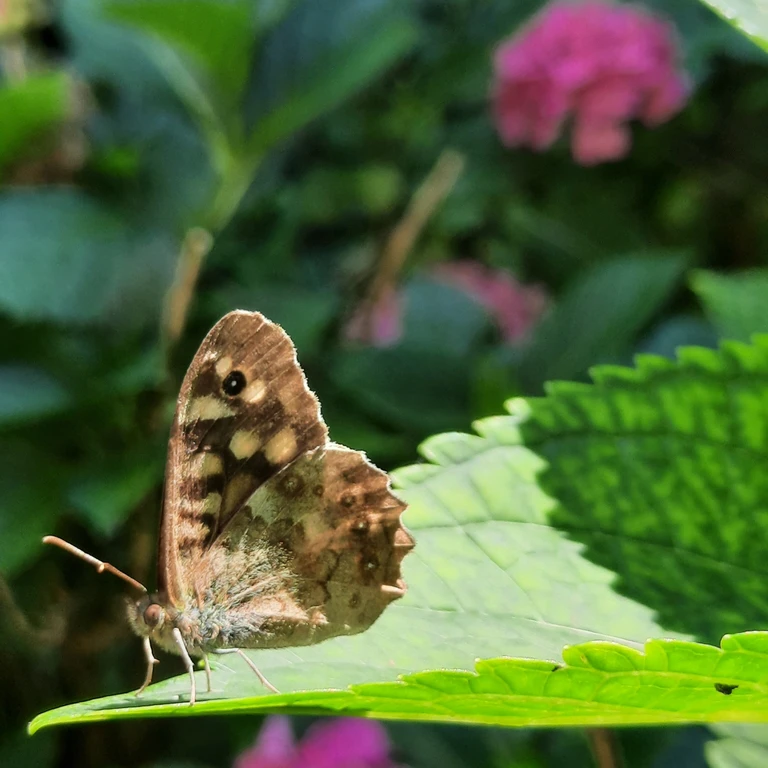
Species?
Pararge aegeria
